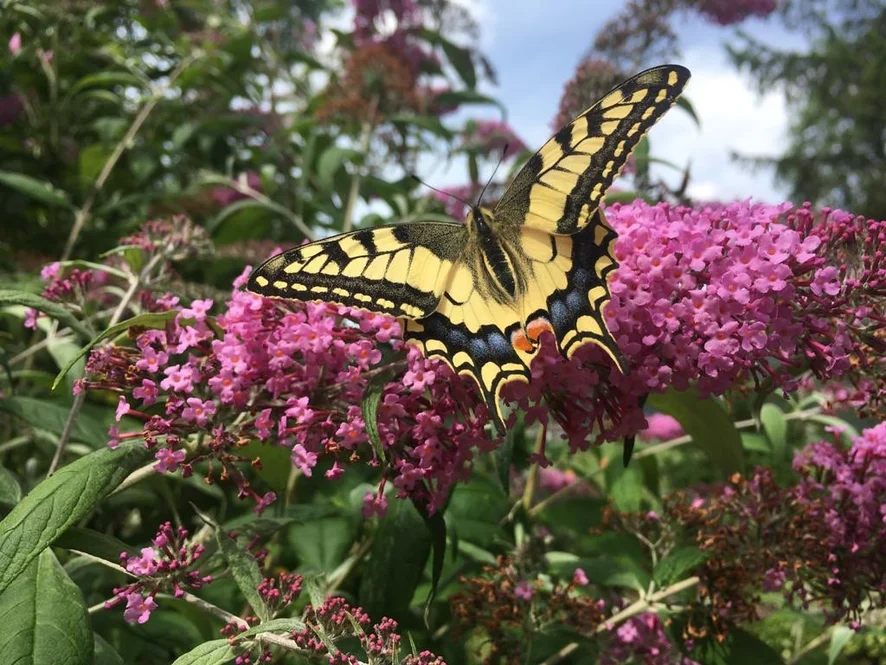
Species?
Papilio machaon
